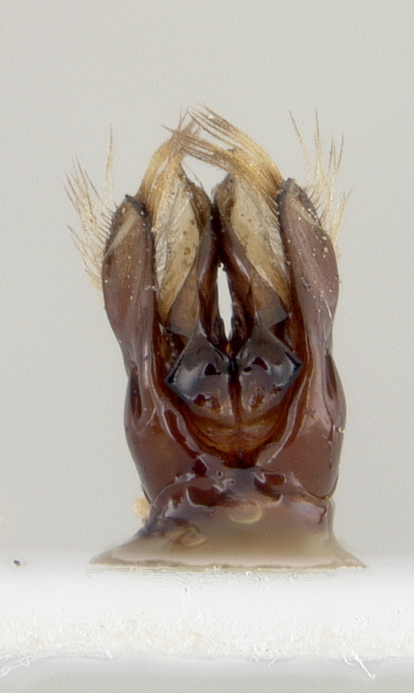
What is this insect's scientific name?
Colletes idoneus
